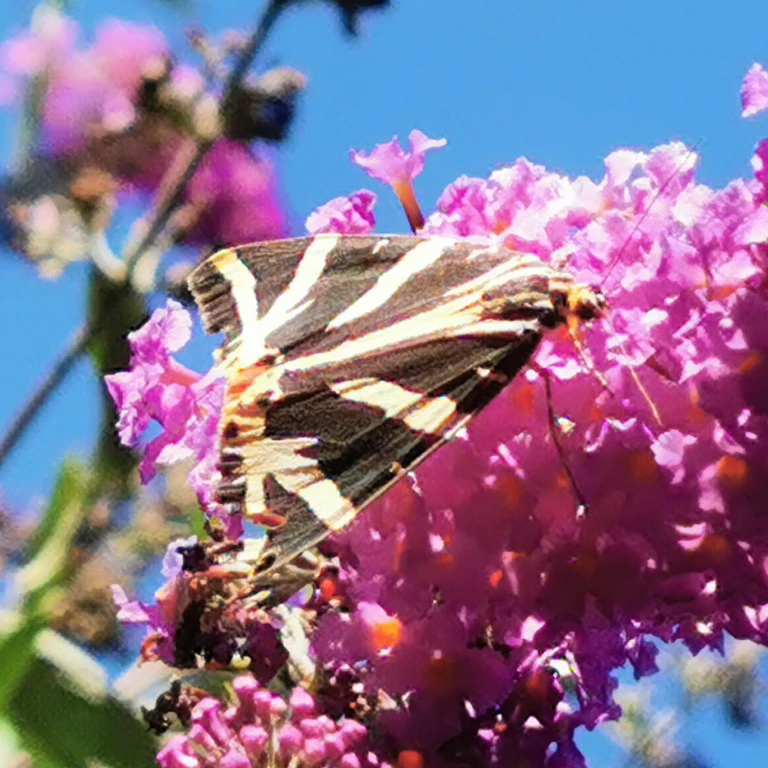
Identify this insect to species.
Euplagia quadripunctaria
